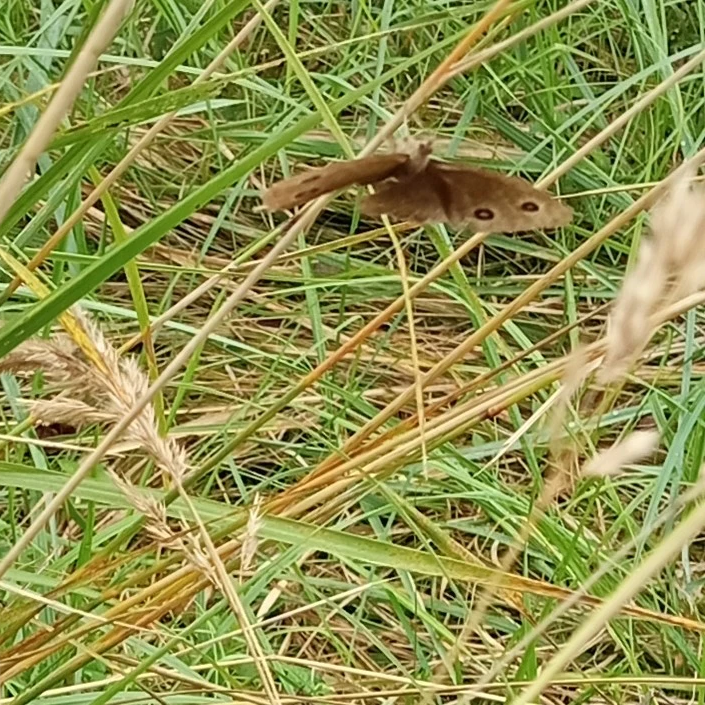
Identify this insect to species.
Minois dryas
